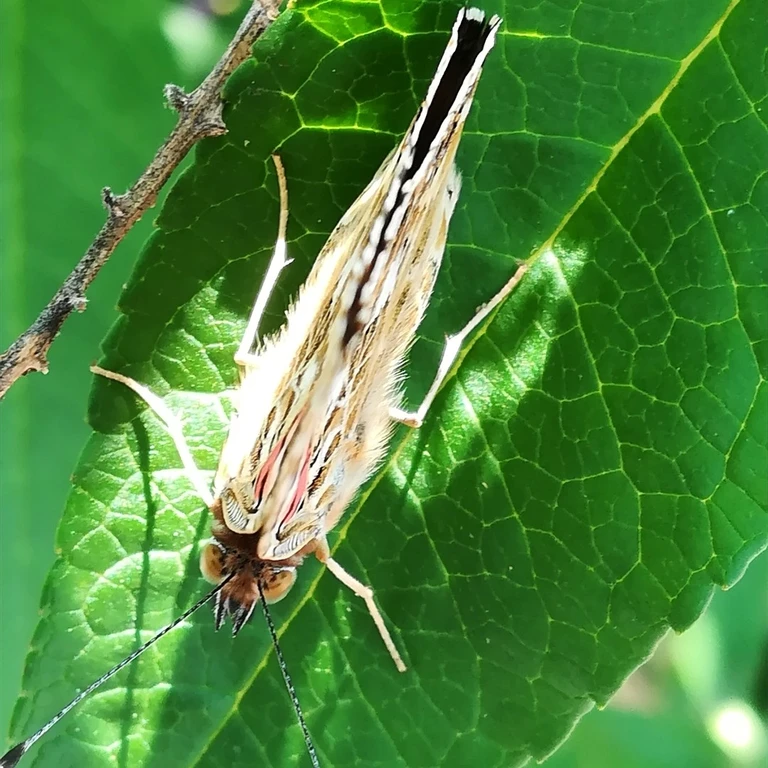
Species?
Vanessa cardui
